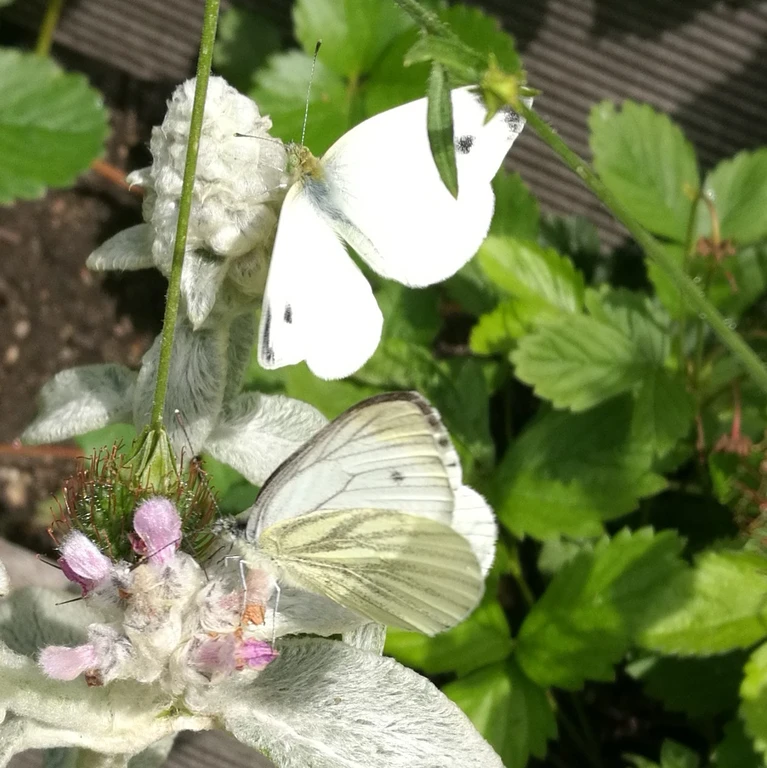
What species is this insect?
Pieris napi
